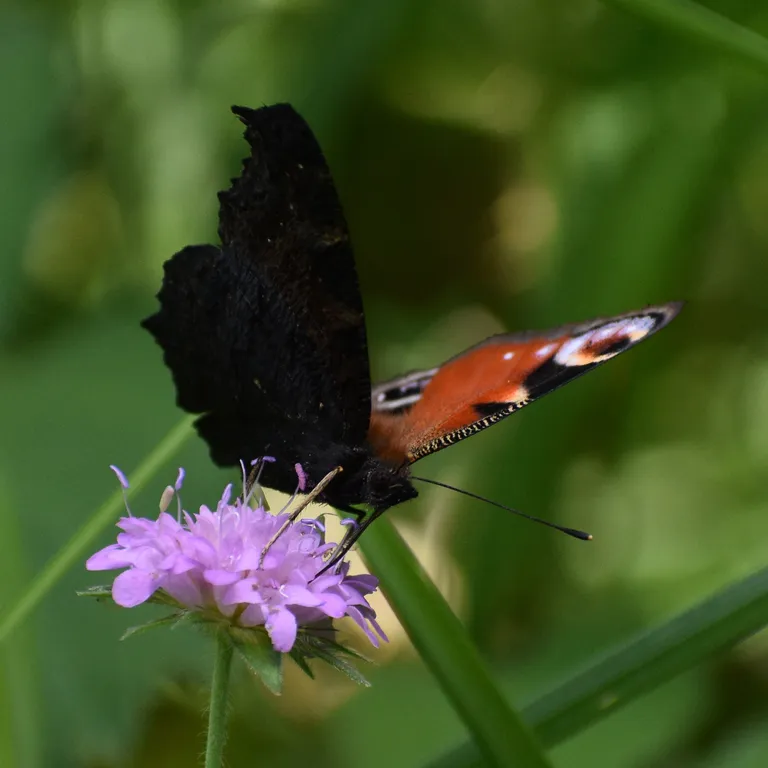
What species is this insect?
Aglais io
